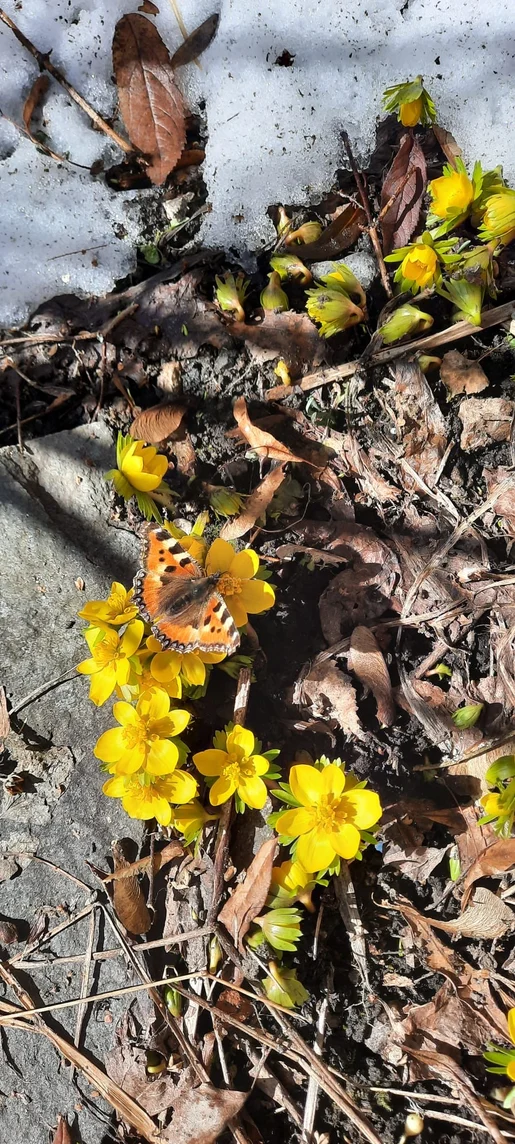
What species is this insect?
Aglais urticae
